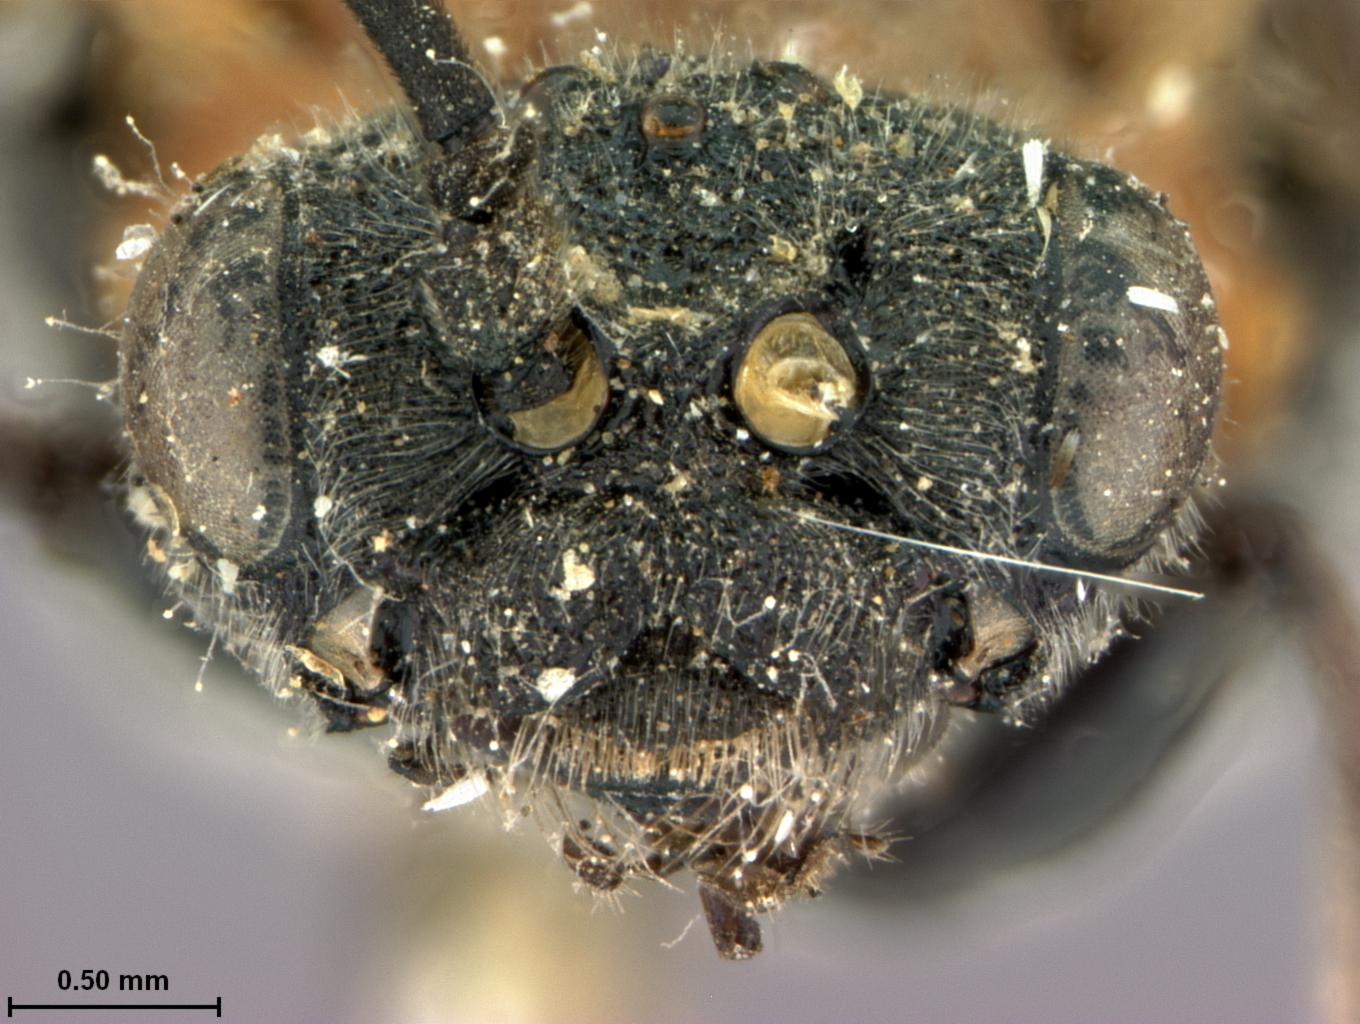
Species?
Dolerus umbraticus
